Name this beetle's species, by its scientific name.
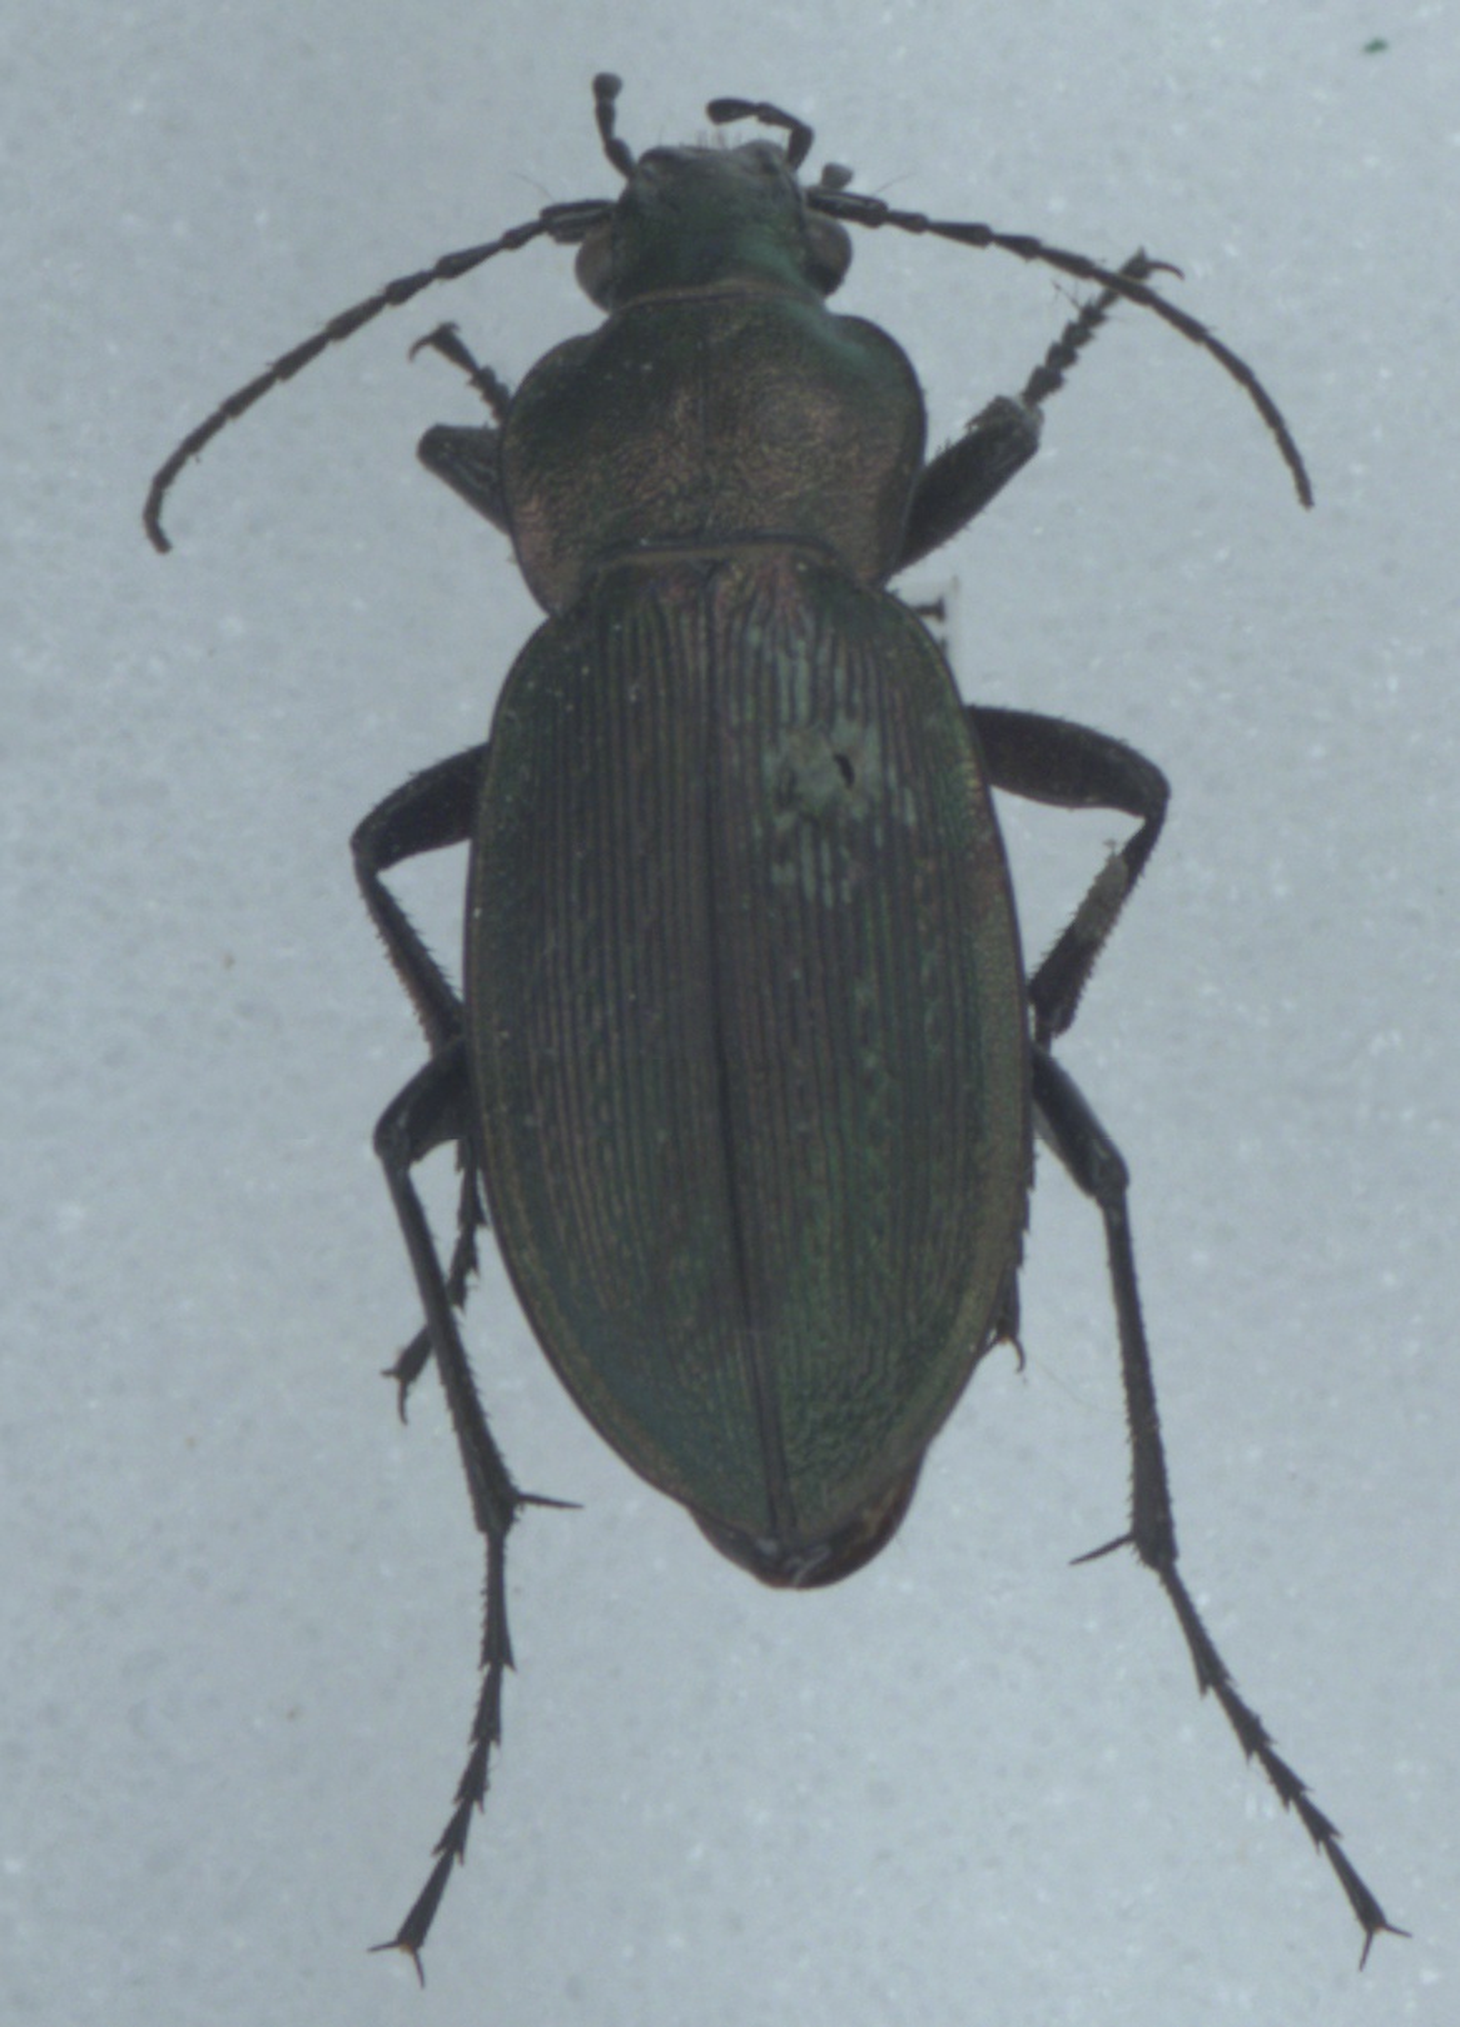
Carabus monilis
